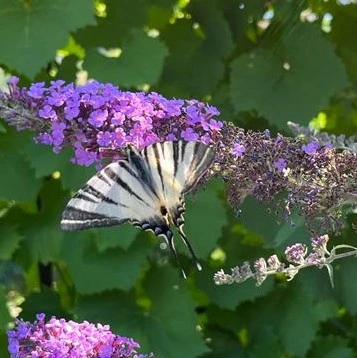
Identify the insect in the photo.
Iphiclides podalirius
